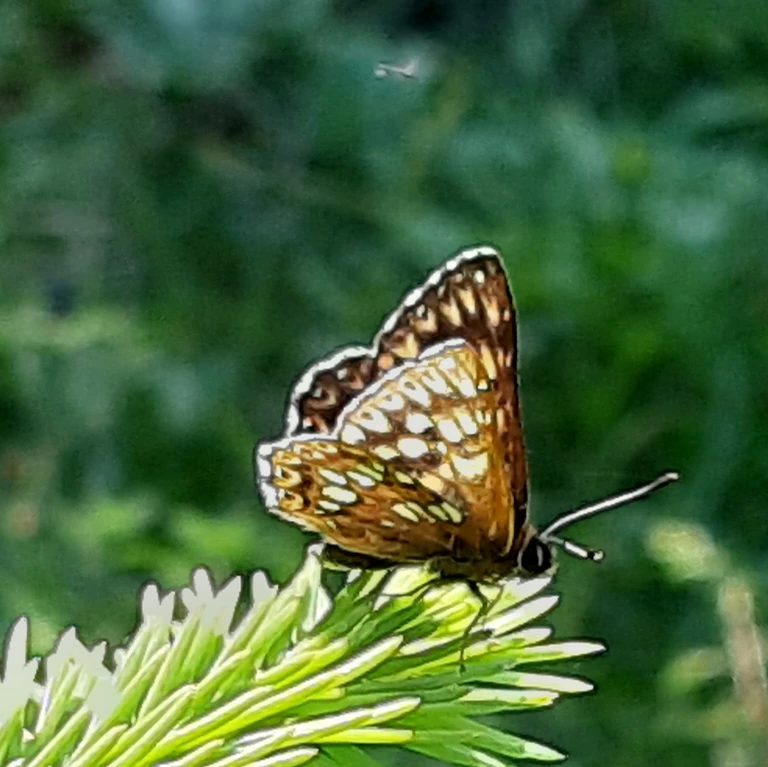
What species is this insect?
Hamearis lucina
